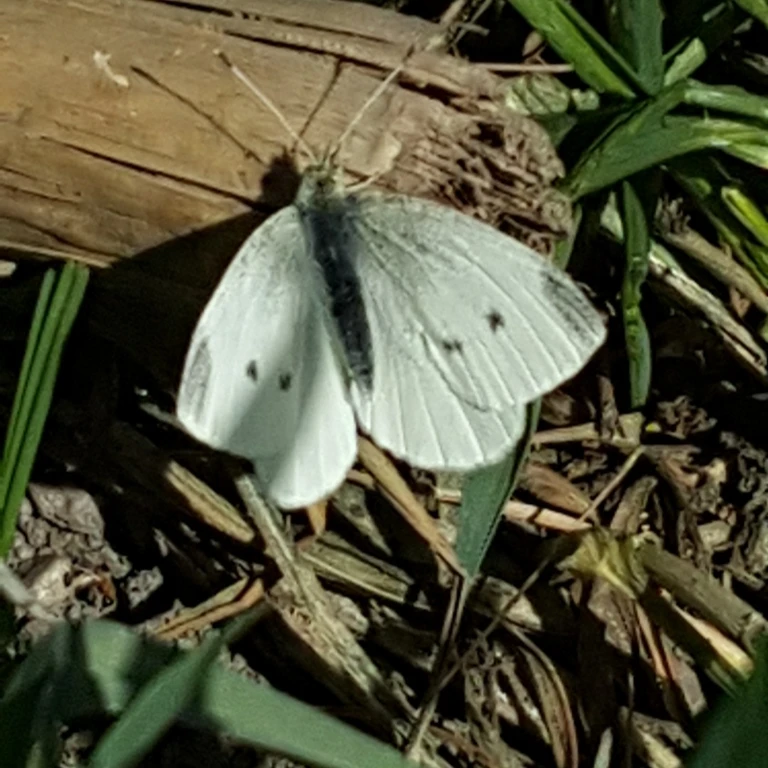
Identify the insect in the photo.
Pieris rapae
